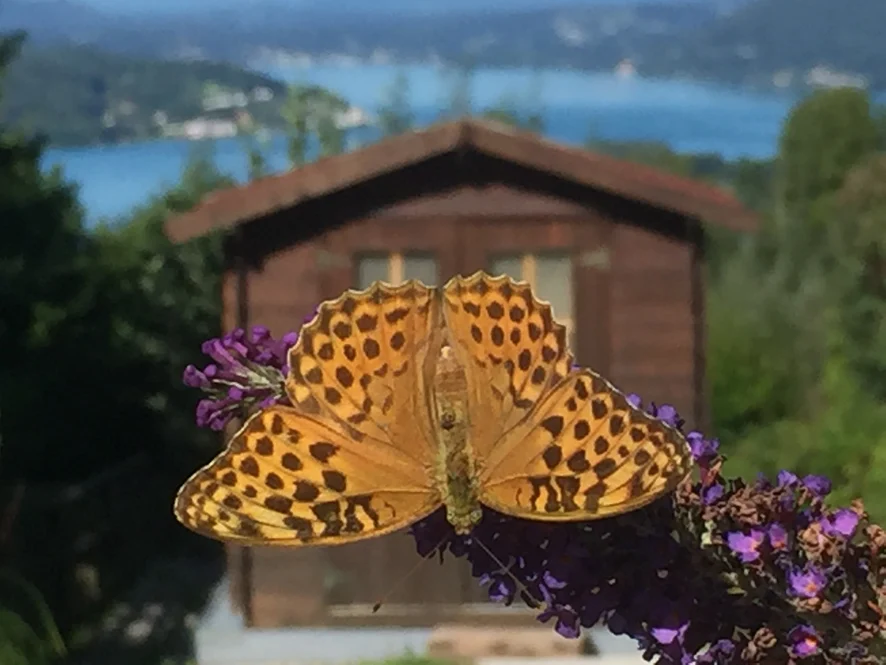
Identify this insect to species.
Argynnis paphia
